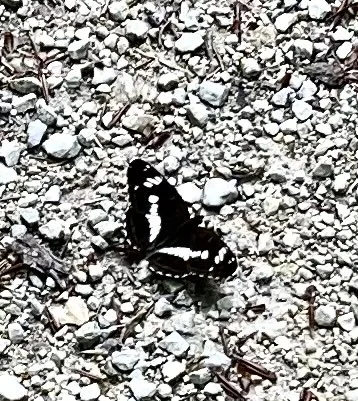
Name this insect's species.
Limenitis camilla (also Ladoga camilla)
